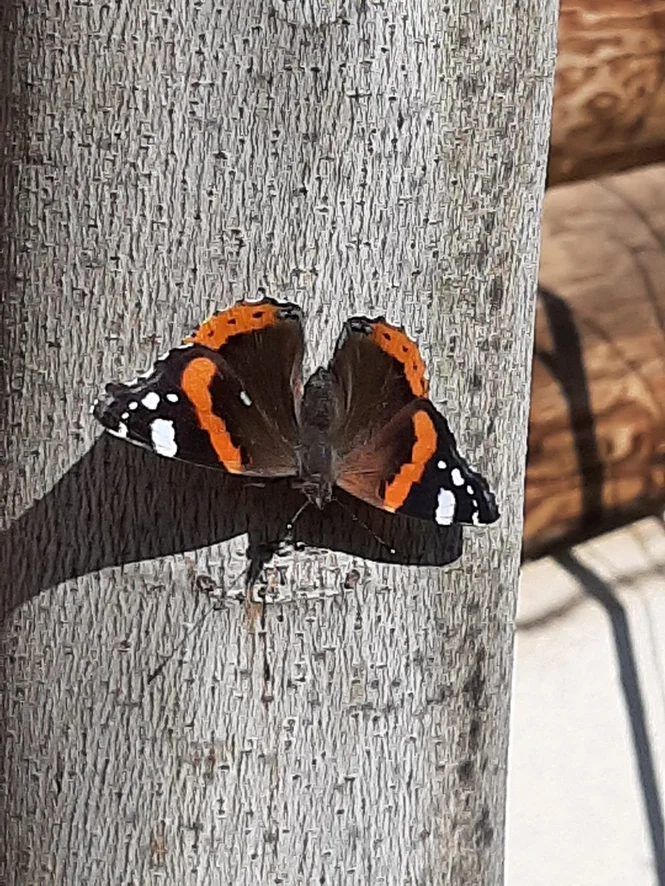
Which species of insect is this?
Vanessa atalanta
